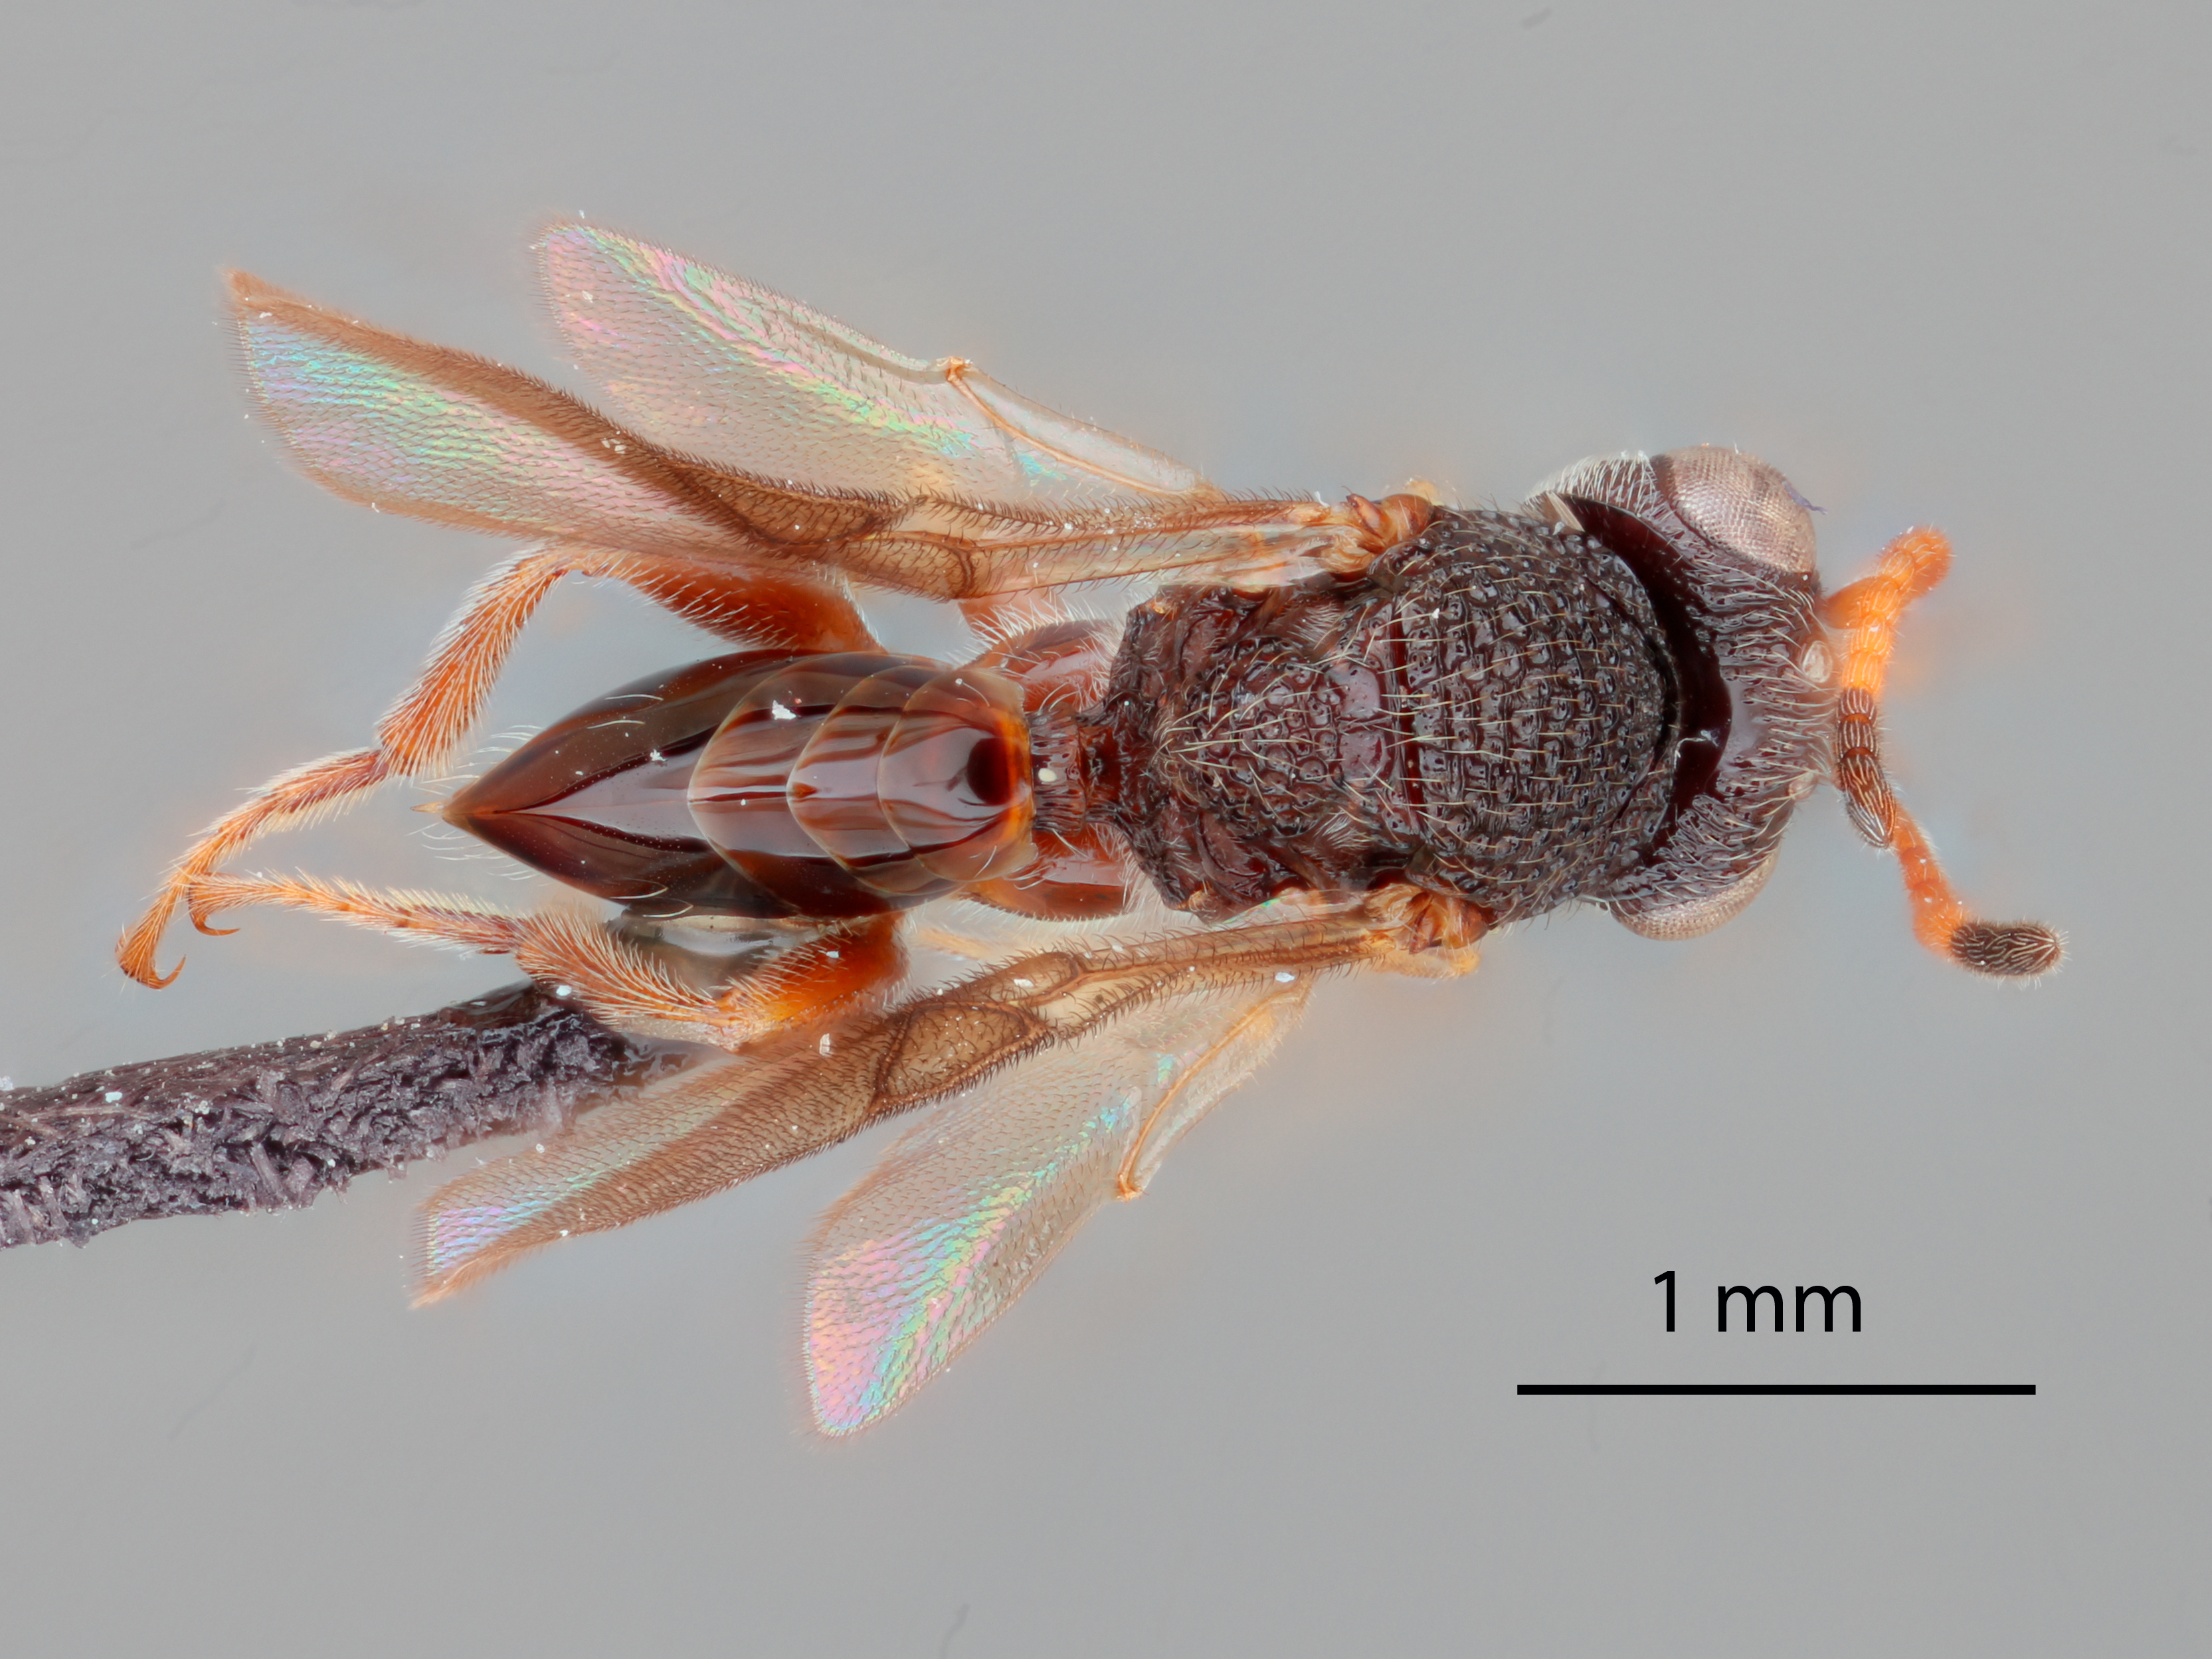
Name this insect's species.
Paramblynotus bayangensis
